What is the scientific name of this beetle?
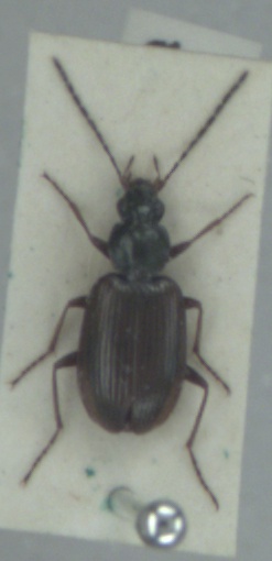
Agonum micans
